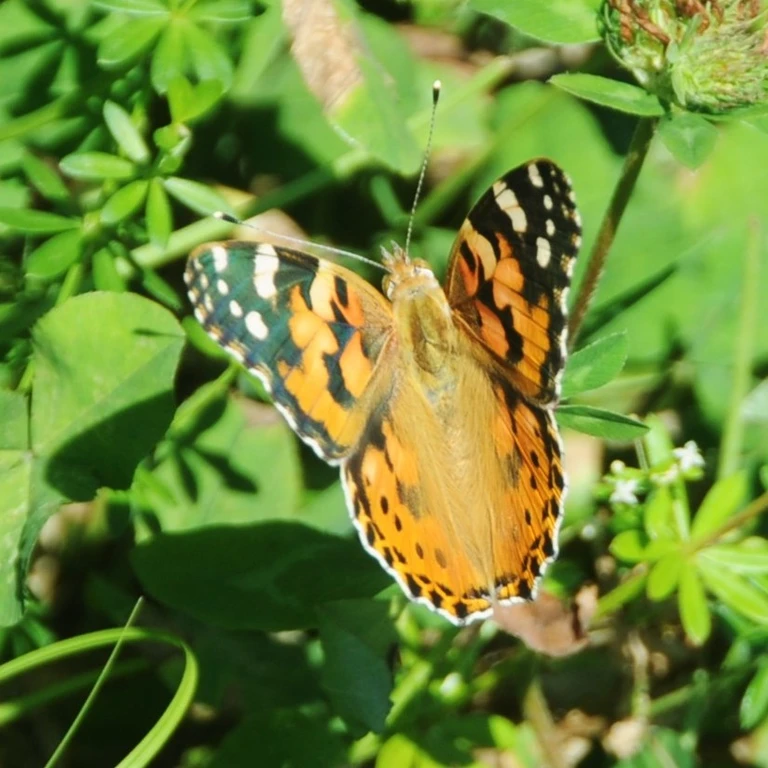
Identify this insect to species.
Vanessa cardui
